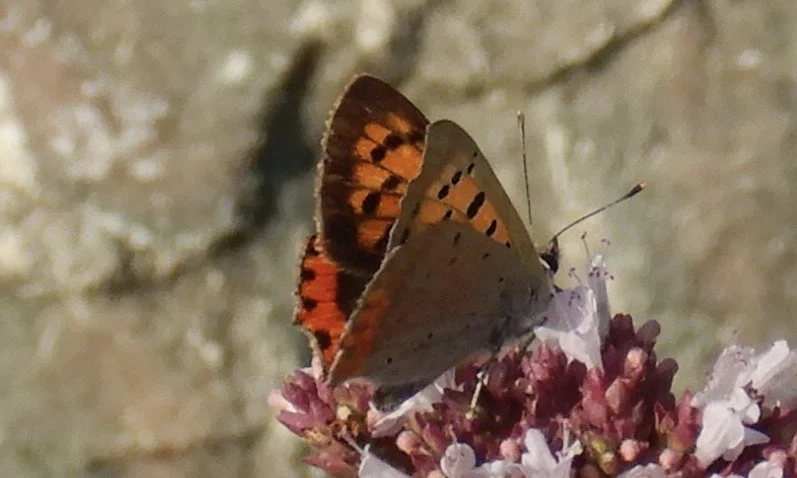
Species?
Lycaena phlaeas
